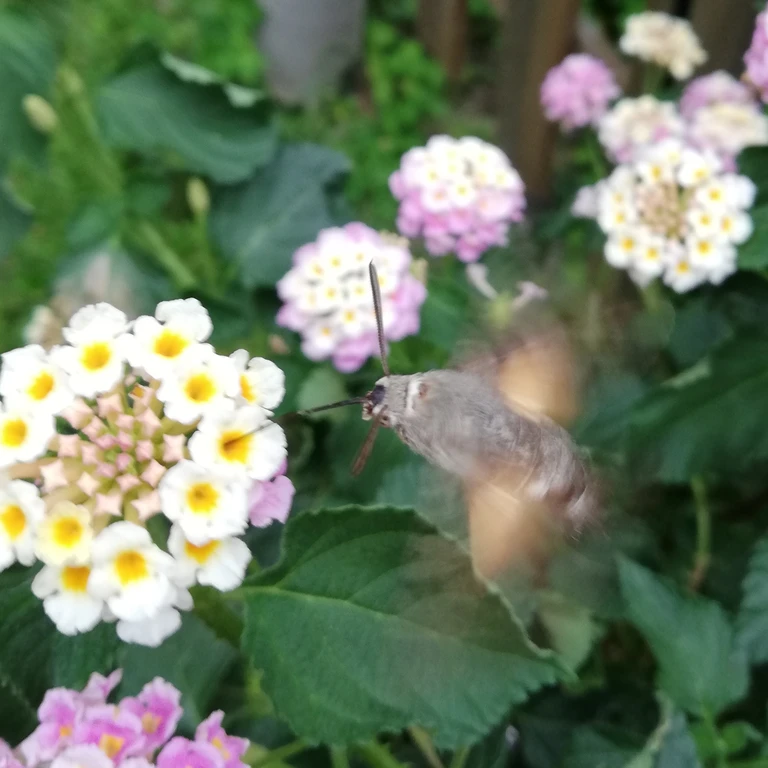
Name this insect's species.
Macroglossum stellatarum
